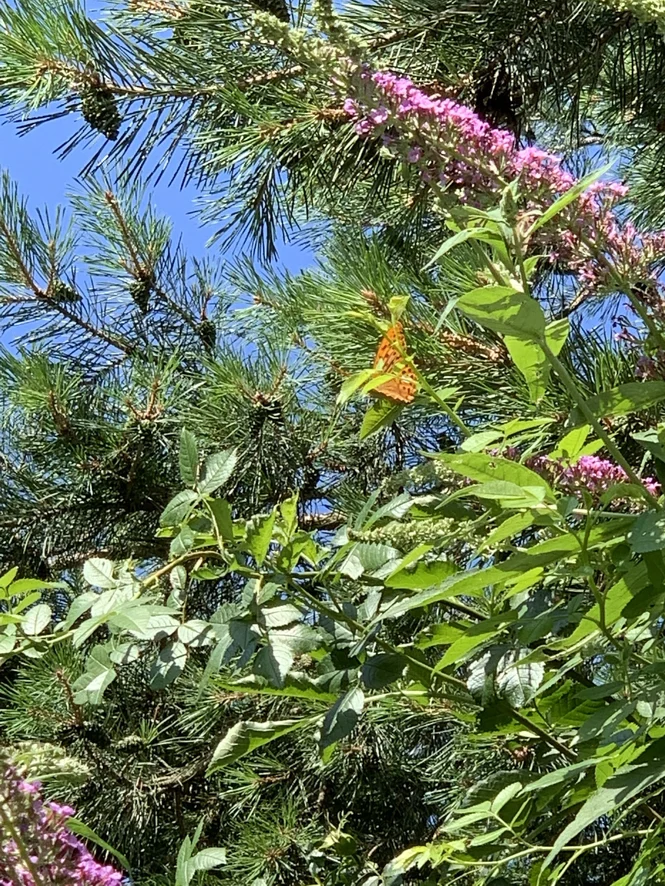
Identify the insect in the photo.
Argynnis paphia
